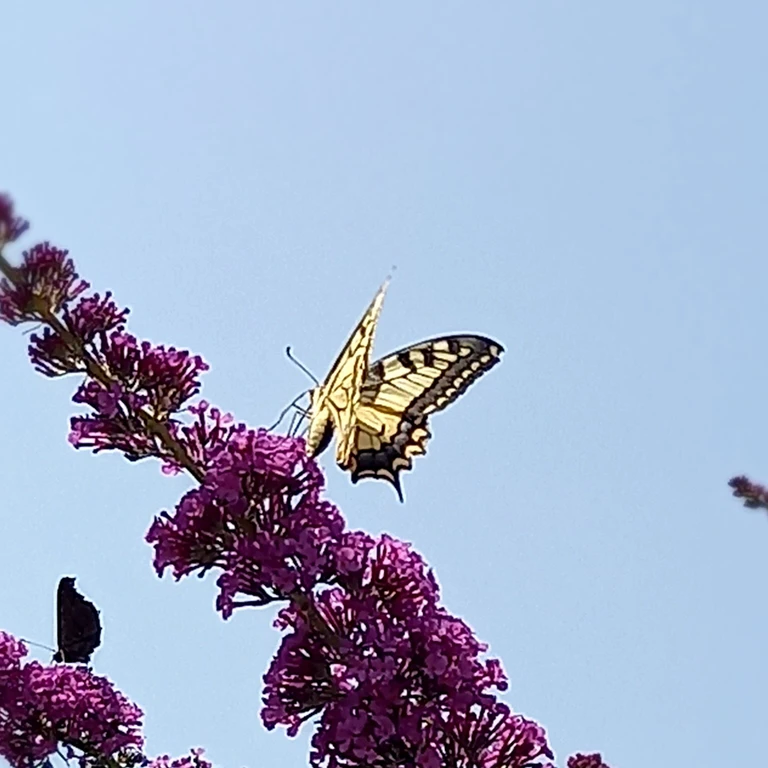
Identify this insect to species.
Papilio machaon
